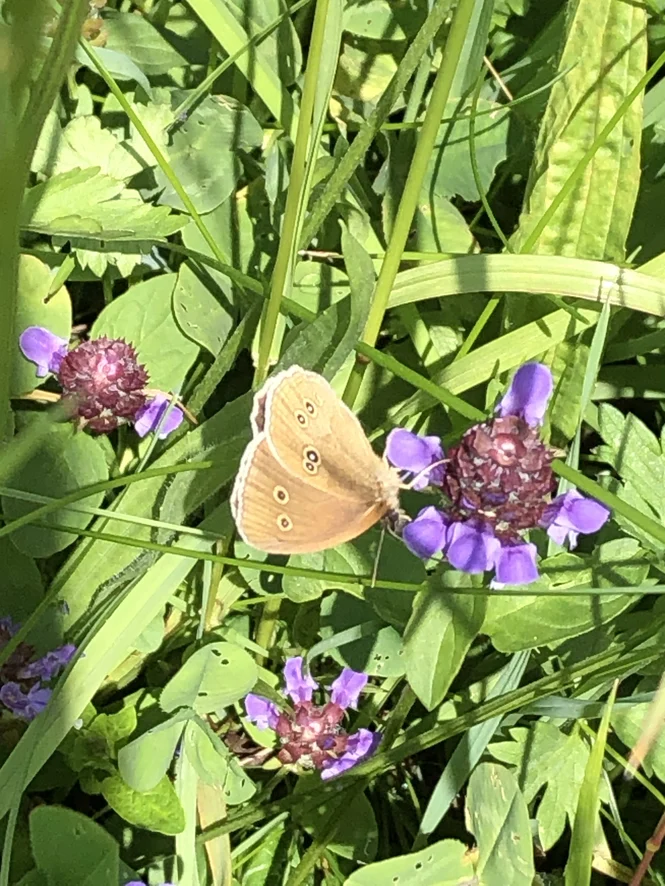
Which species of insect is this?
Aphantopus hyperantus
